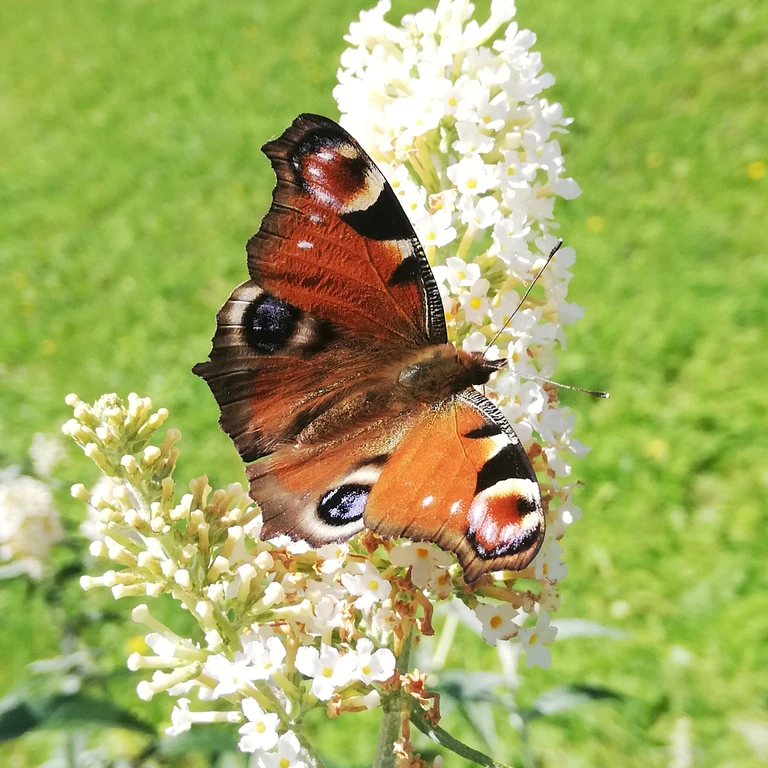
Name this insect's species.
Aglais io
